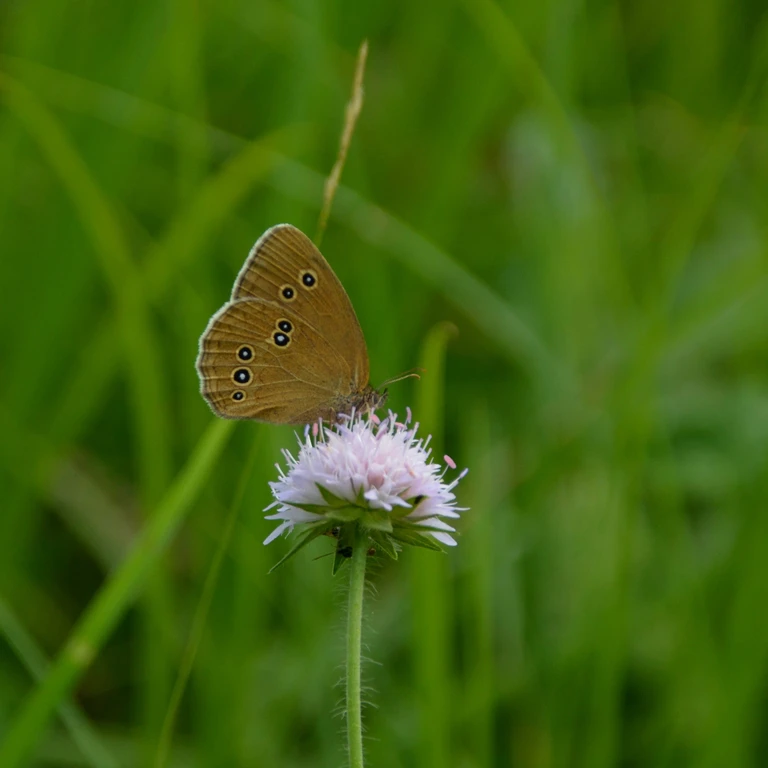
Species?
Aphantopus hyperantus
